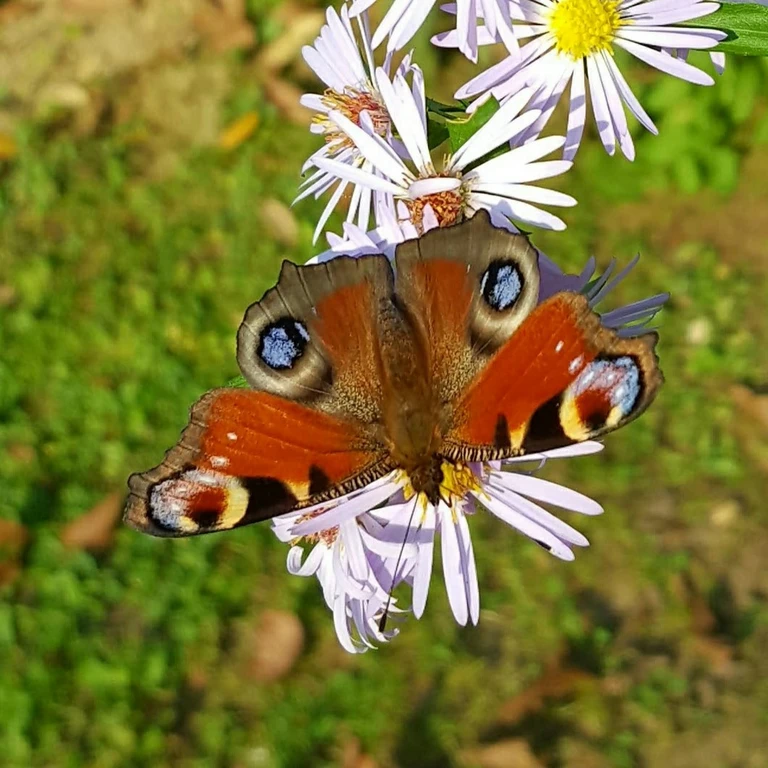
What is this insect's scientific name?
Aglais io
